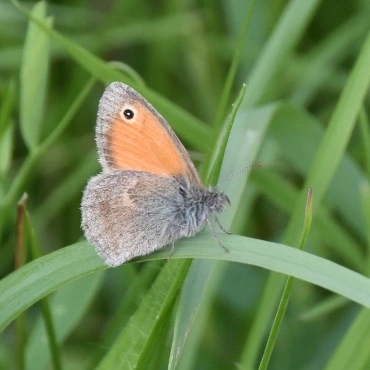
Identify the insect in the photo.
Coenonympha pamphilus
